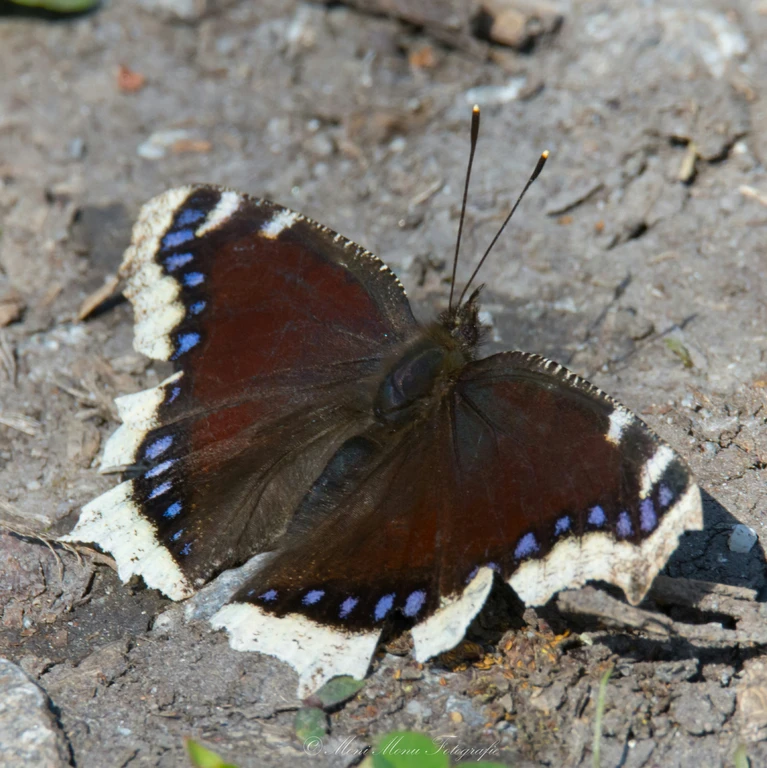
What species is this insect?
Nymphalis antiopa
